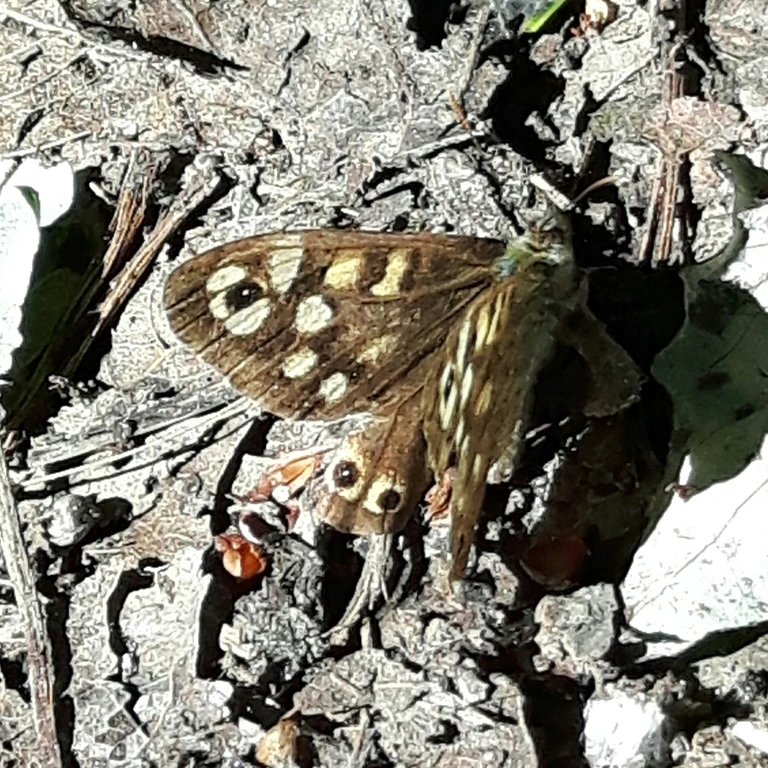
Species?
Pararge aegeria
